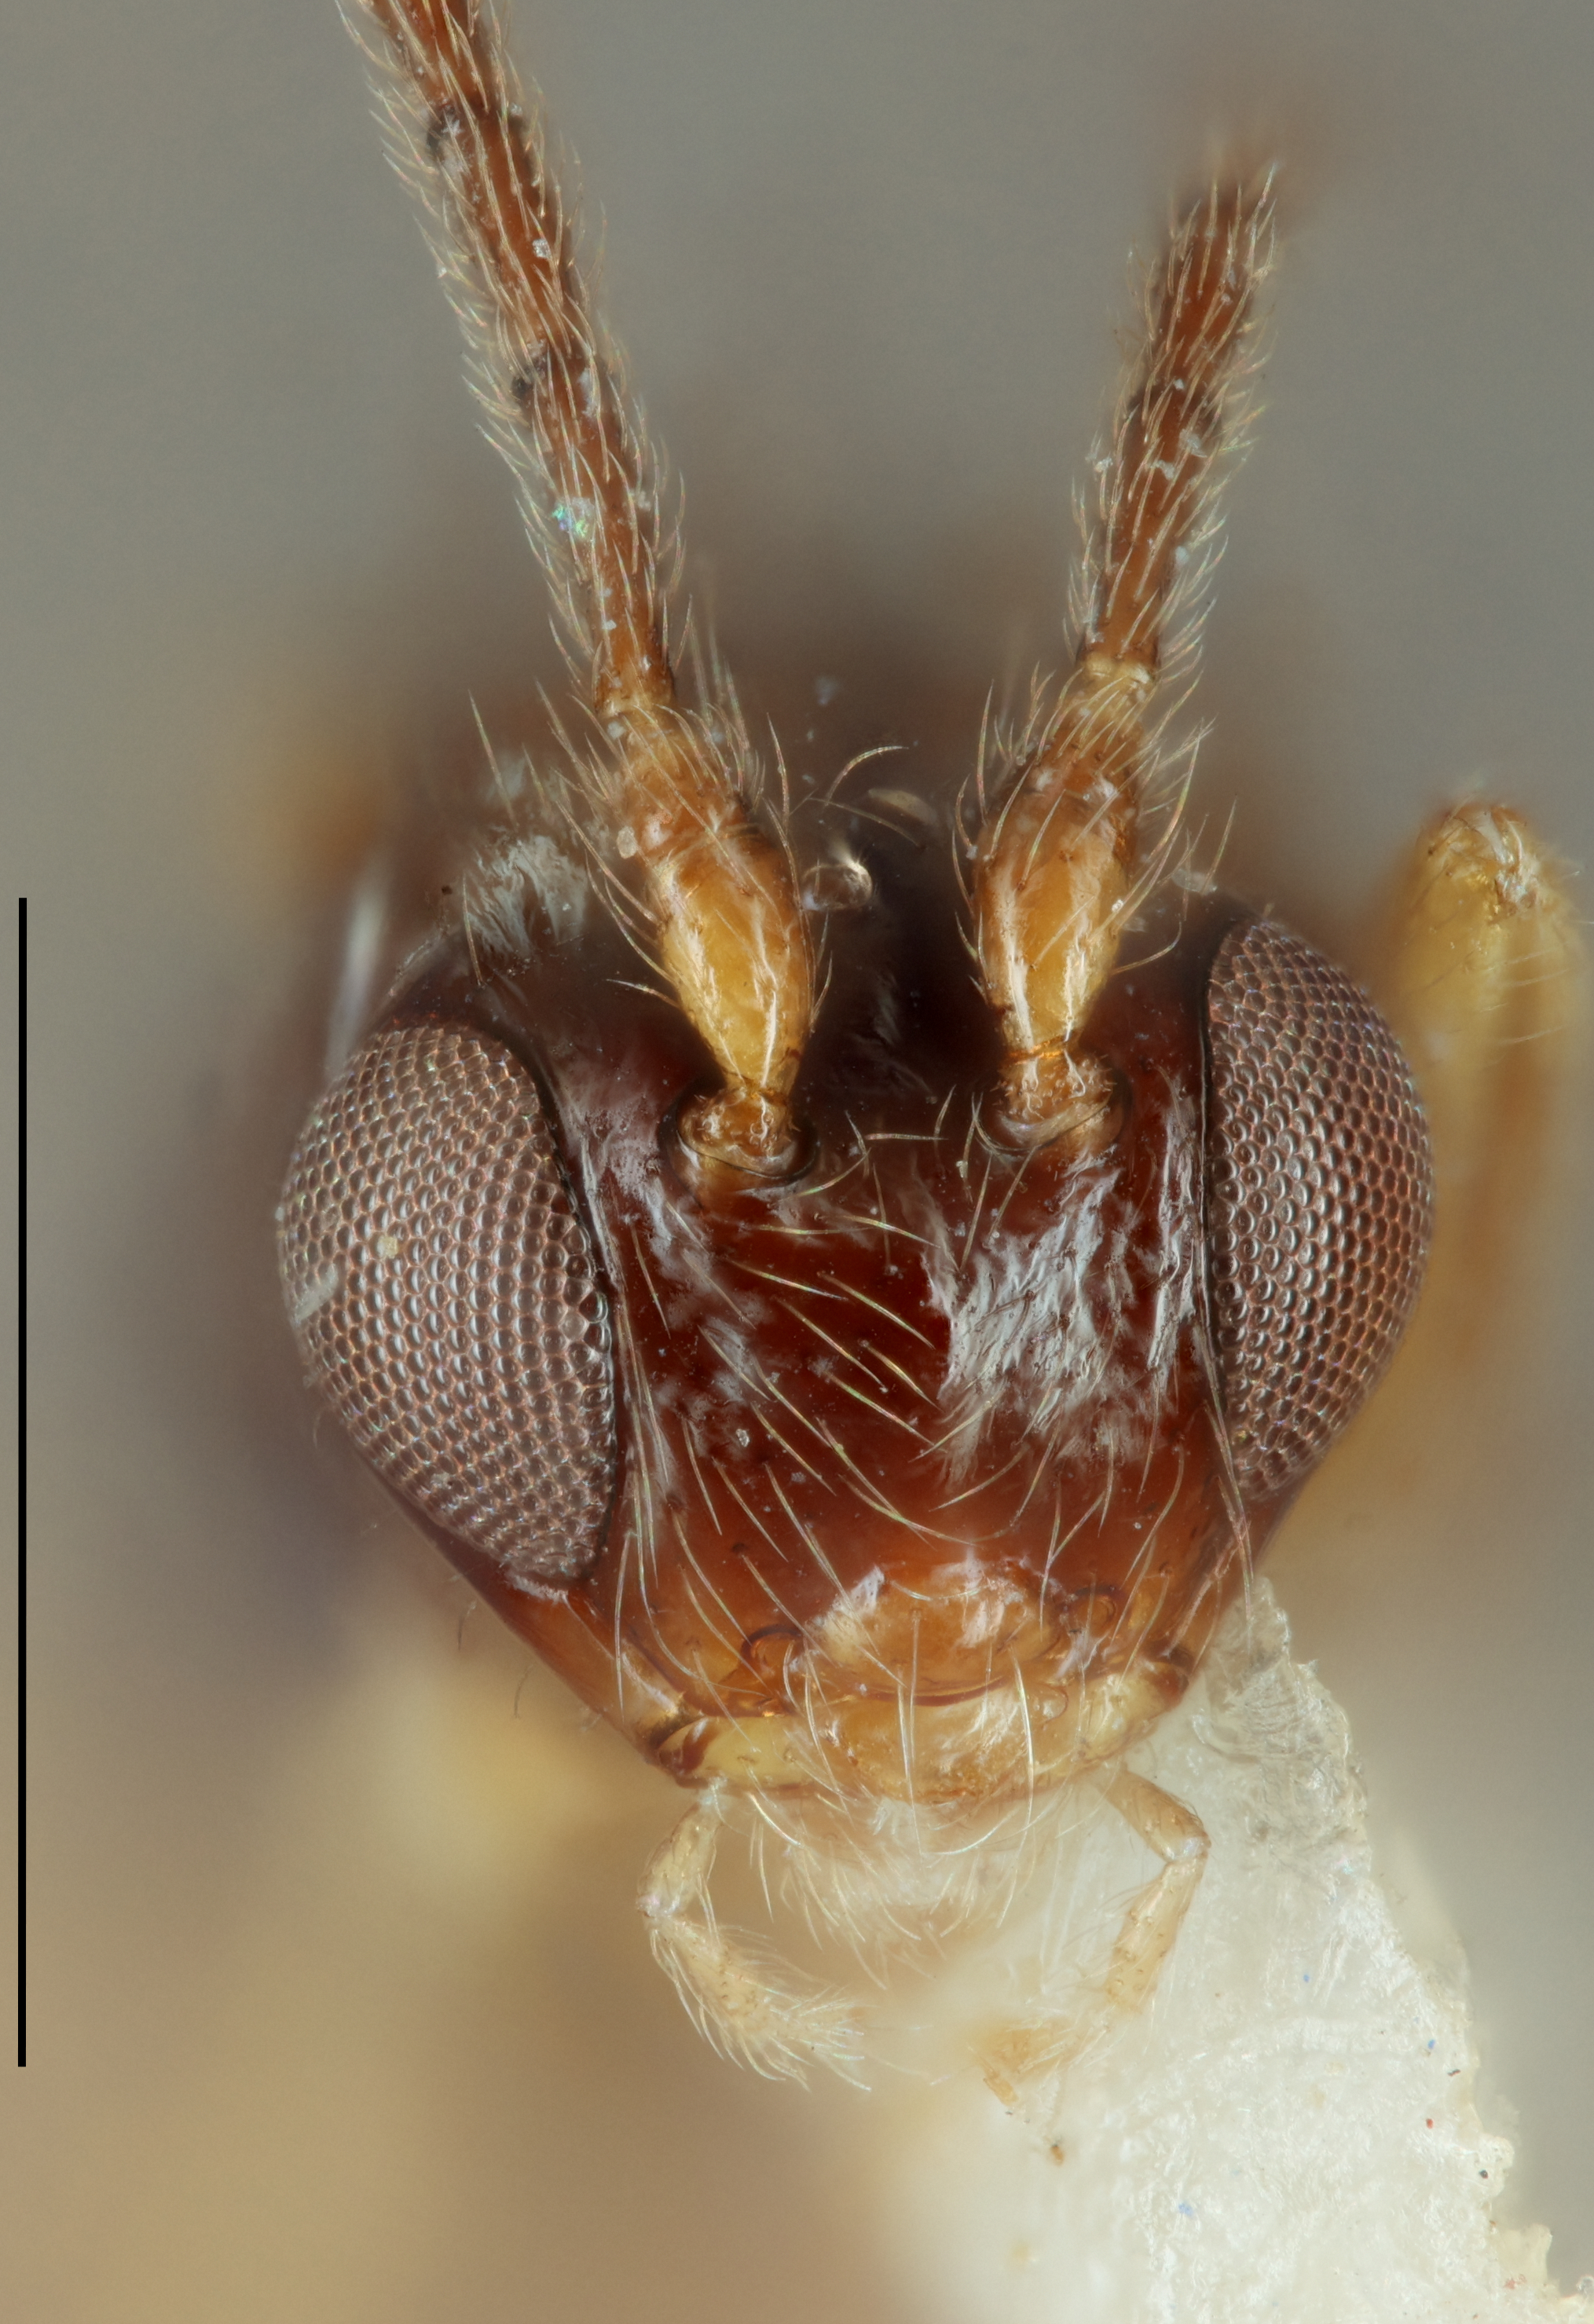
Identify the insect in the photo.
Opius chapini
